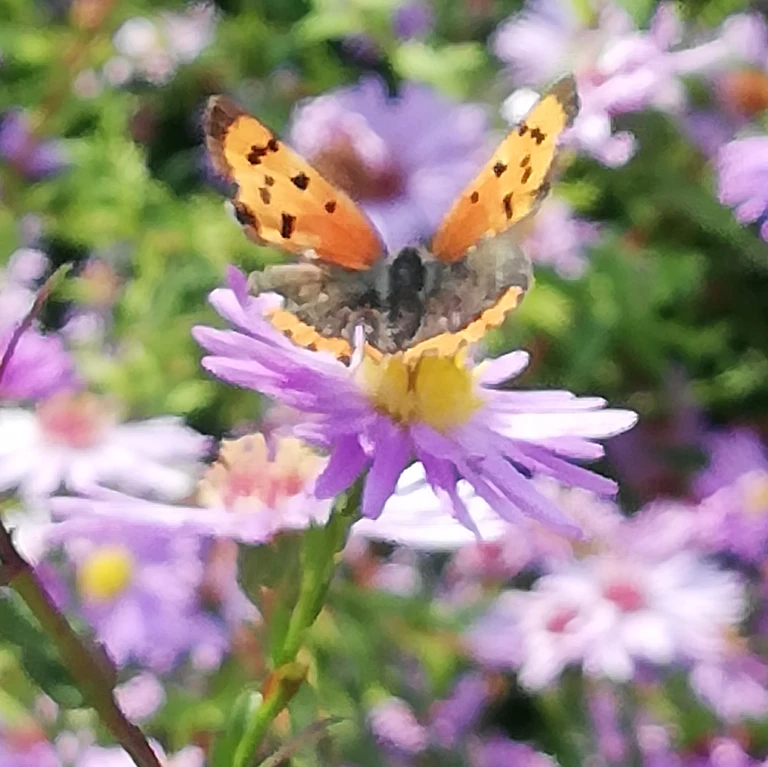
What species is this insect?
Lycaena phlaeas
